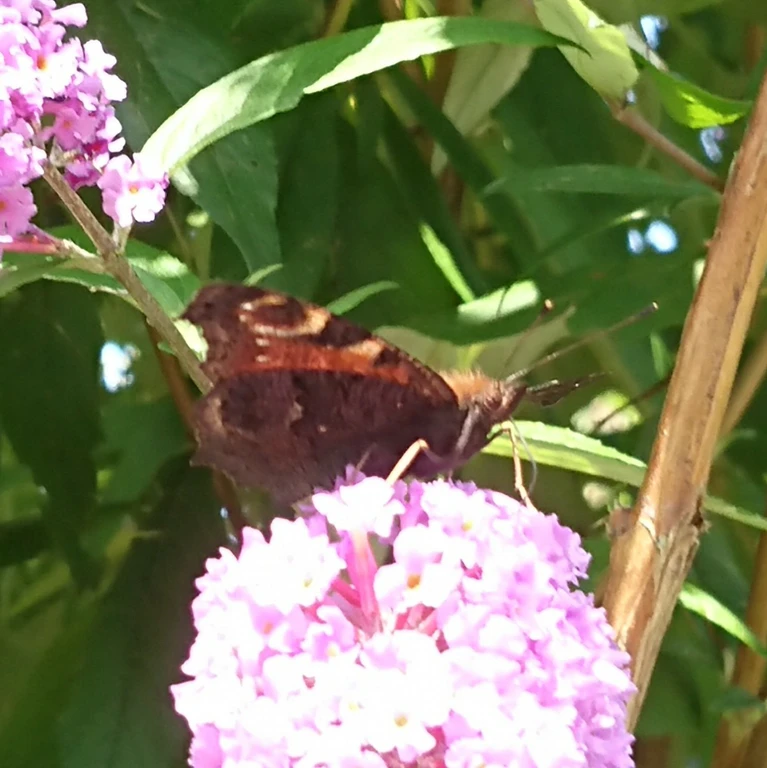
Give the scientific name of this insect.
Aglais io
